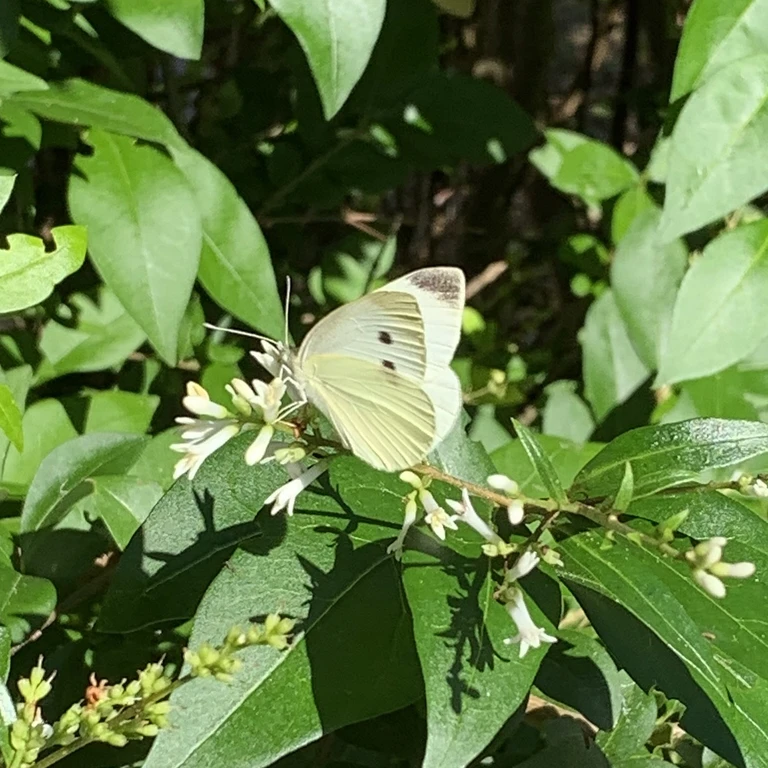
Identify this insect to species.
Pieris rapae
